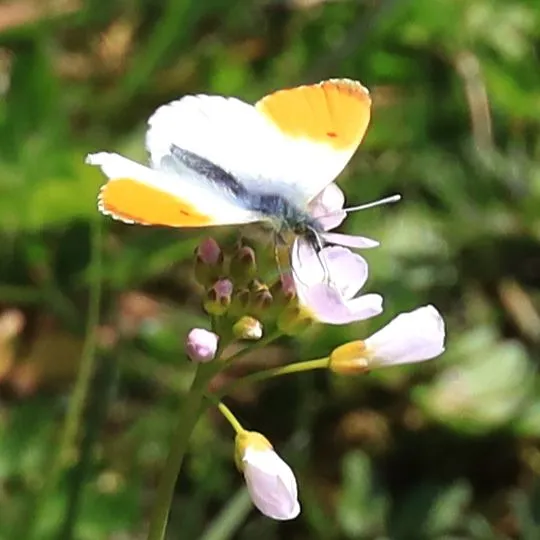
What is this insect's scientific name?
Anthocharis cardamines
